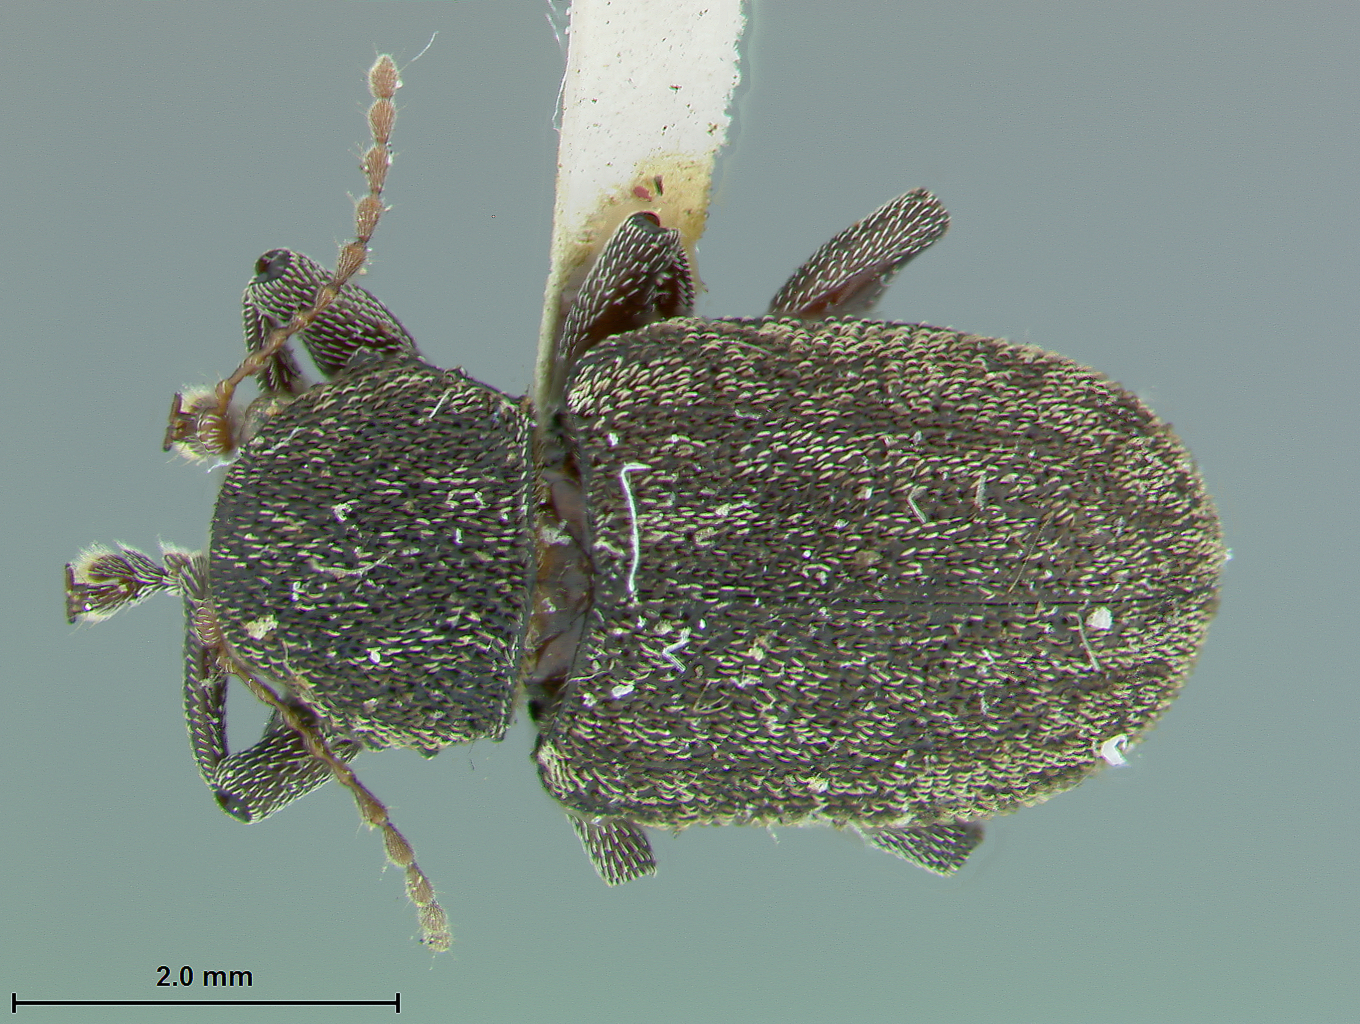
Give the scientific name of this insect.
Myochrous cubensis
